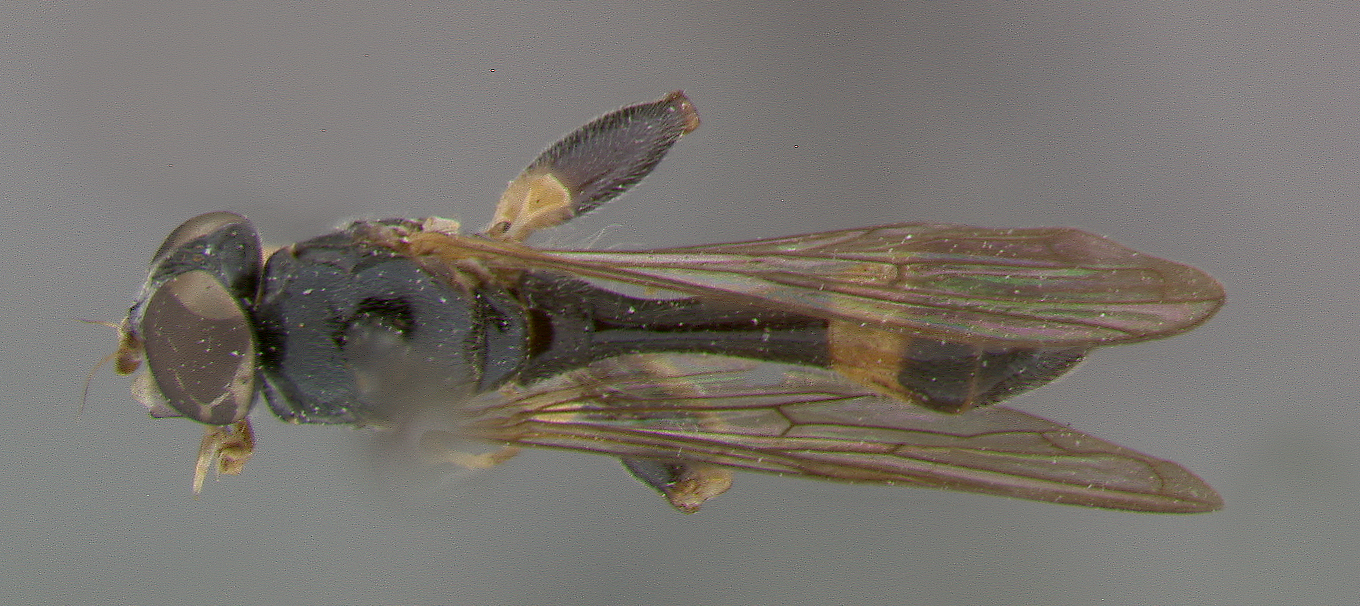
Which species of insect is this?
Sphegina occidentalis
